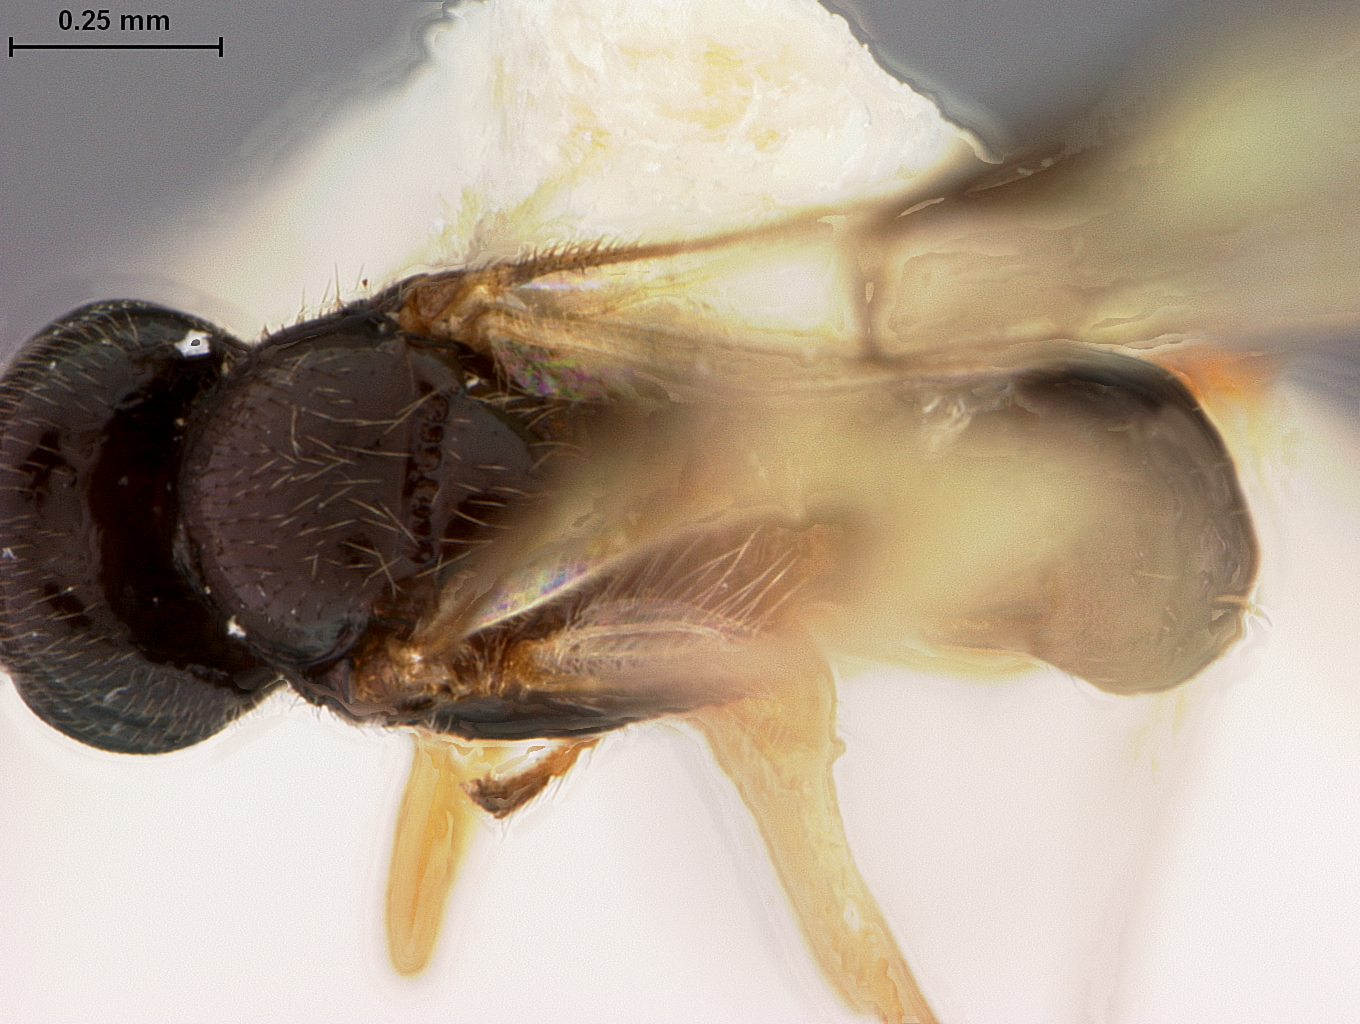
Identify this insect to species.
Opius panamanus
